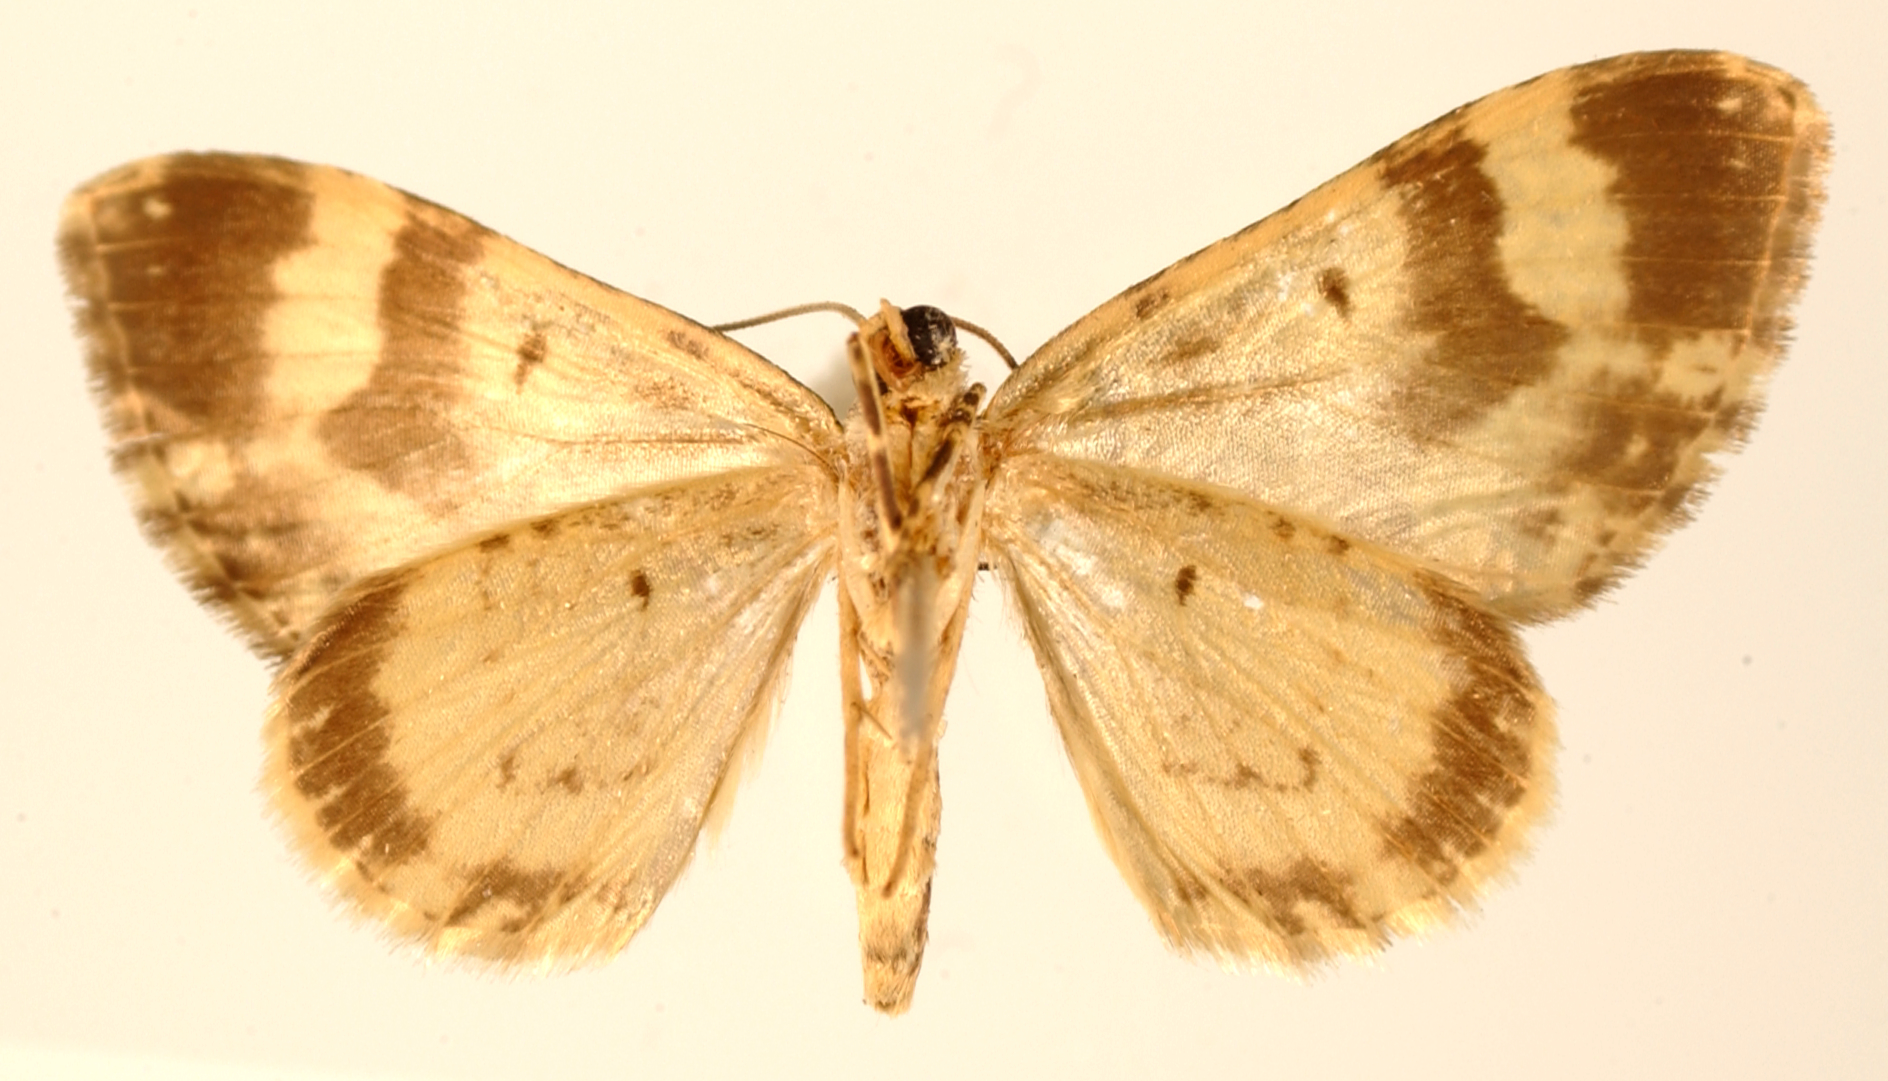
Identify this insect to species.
Hammaptera subnotata
